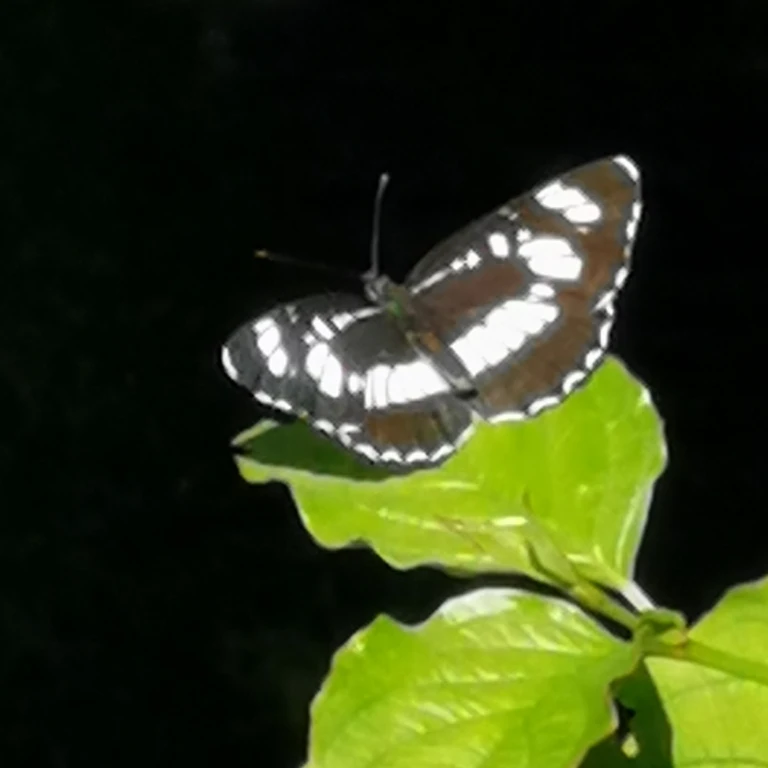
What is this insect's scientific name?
Neptis rivularis
